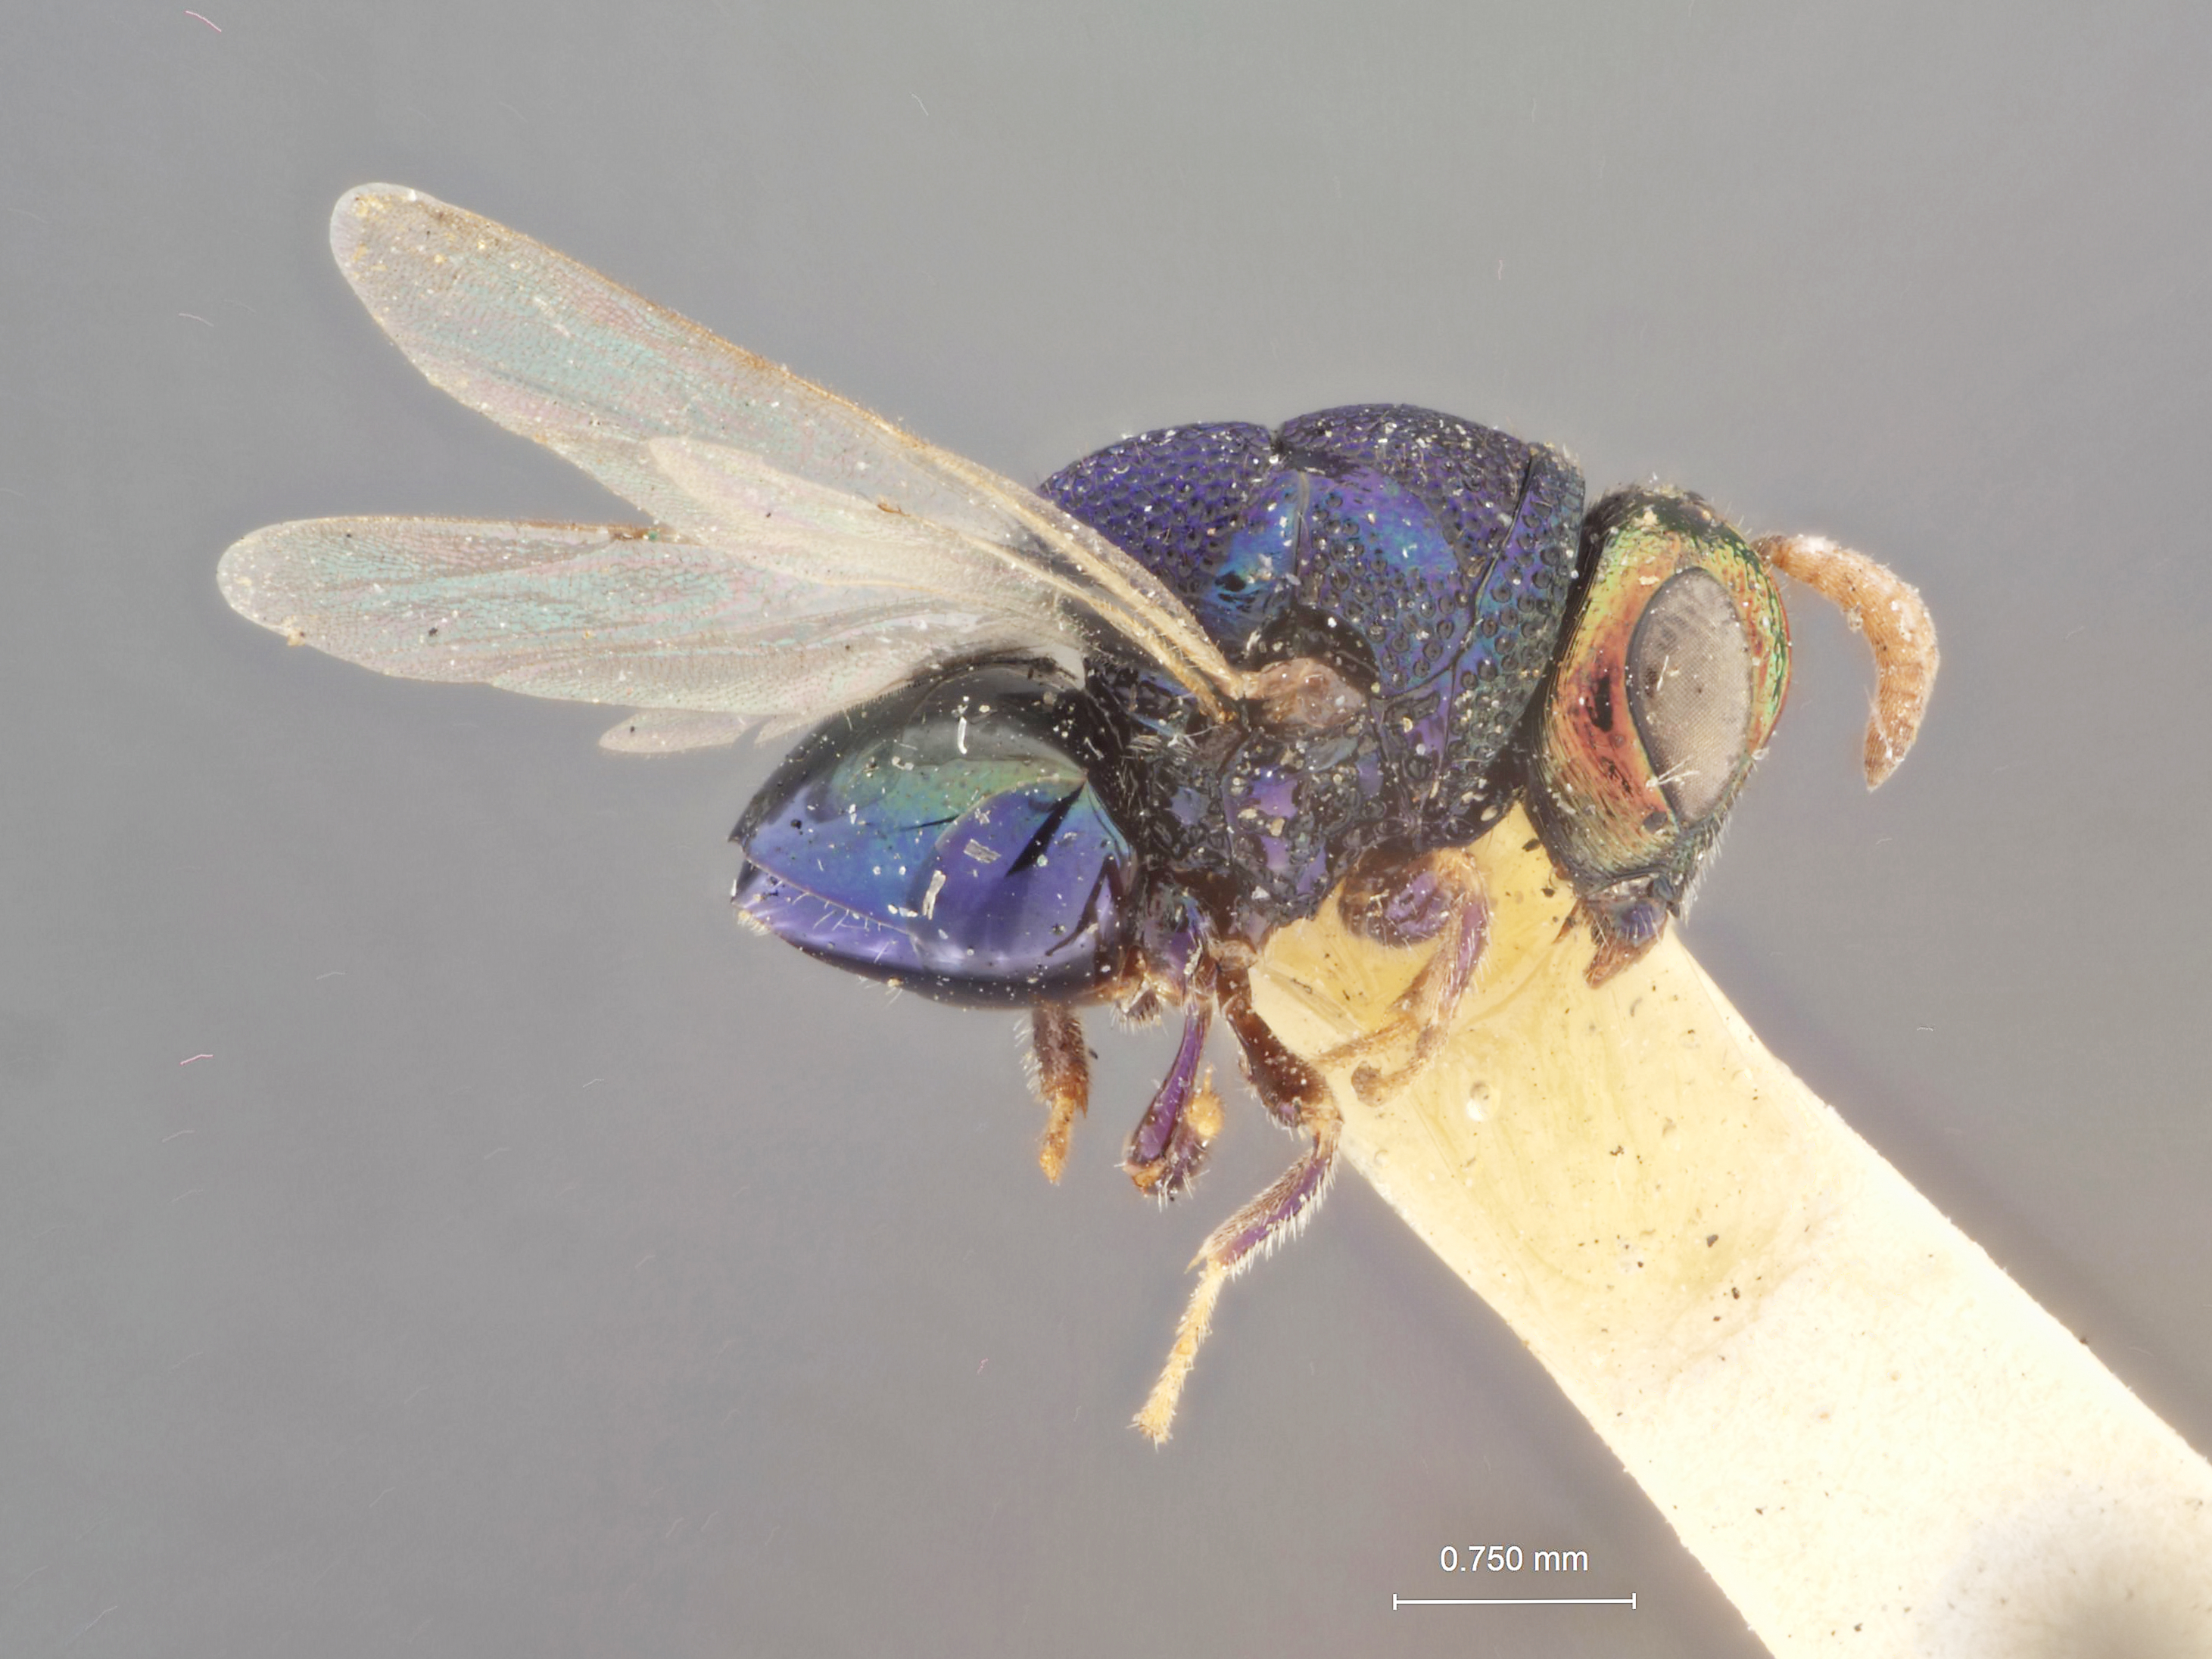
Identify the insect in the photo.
Perilampus regalis
